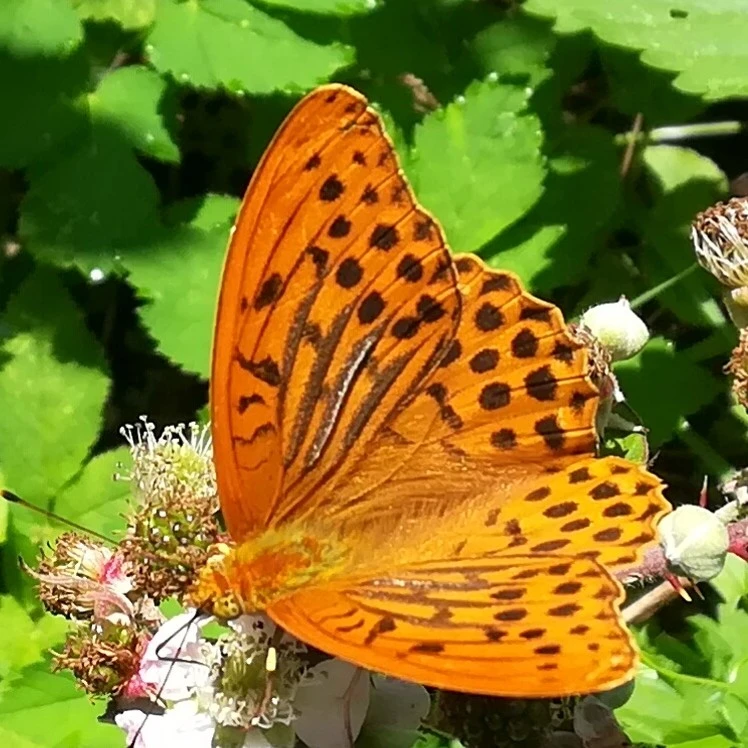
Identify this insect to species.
Argynnis paphia
